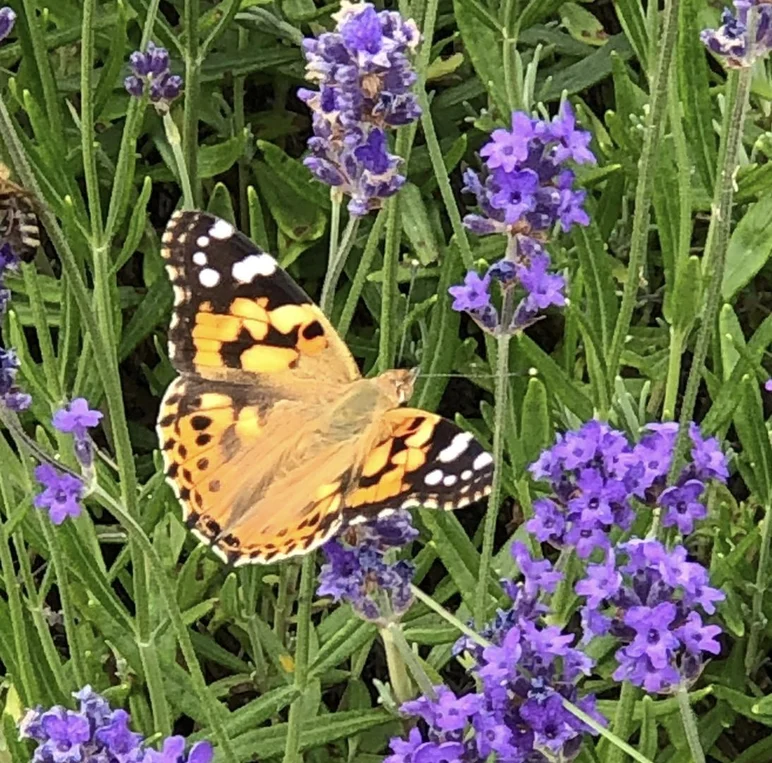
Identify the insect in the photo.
Vanessa cardui
